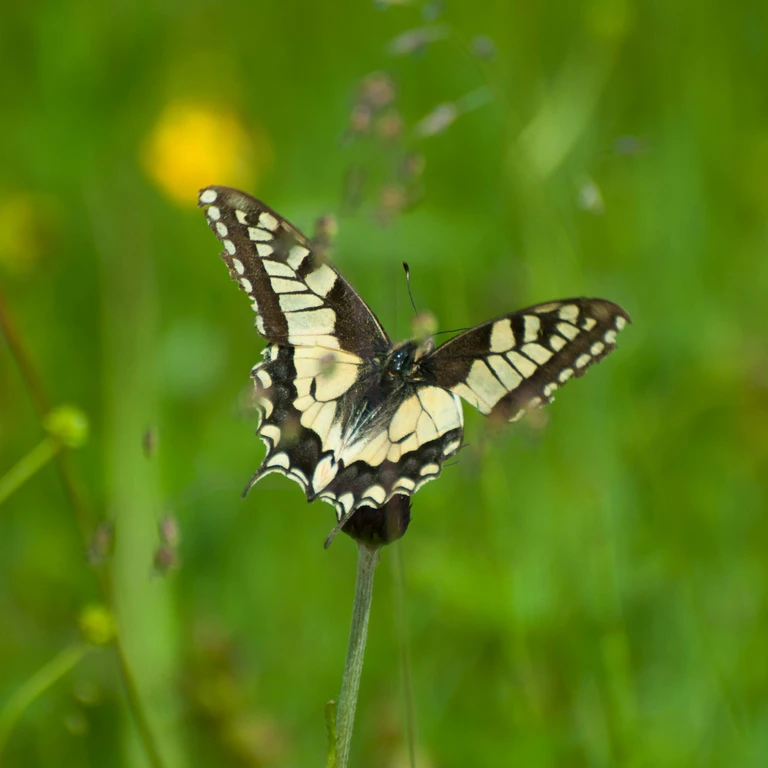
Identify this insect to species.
Papilio machaon
